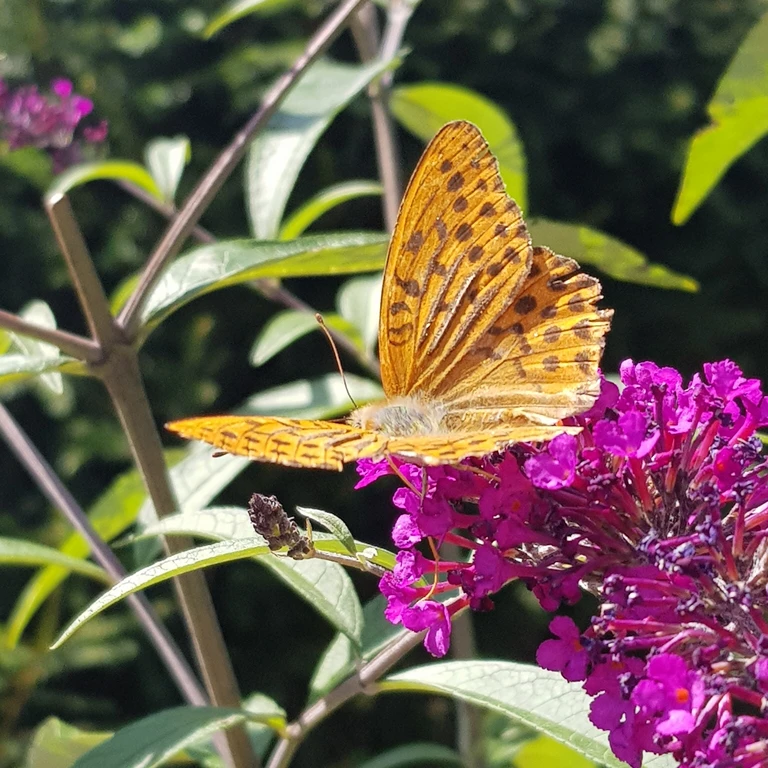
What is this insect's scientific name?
Argynnis paphia
